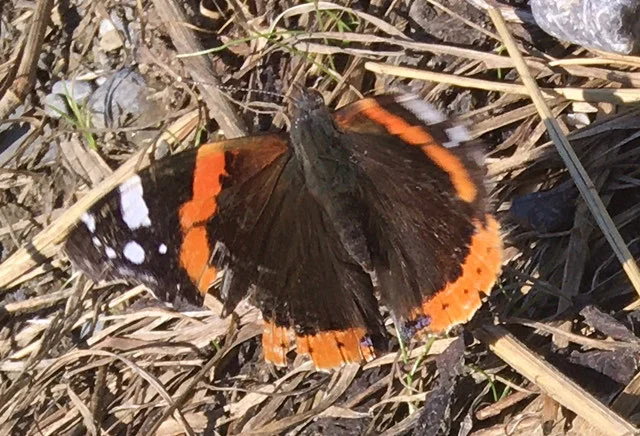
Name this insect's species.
Vanessa atalanta
